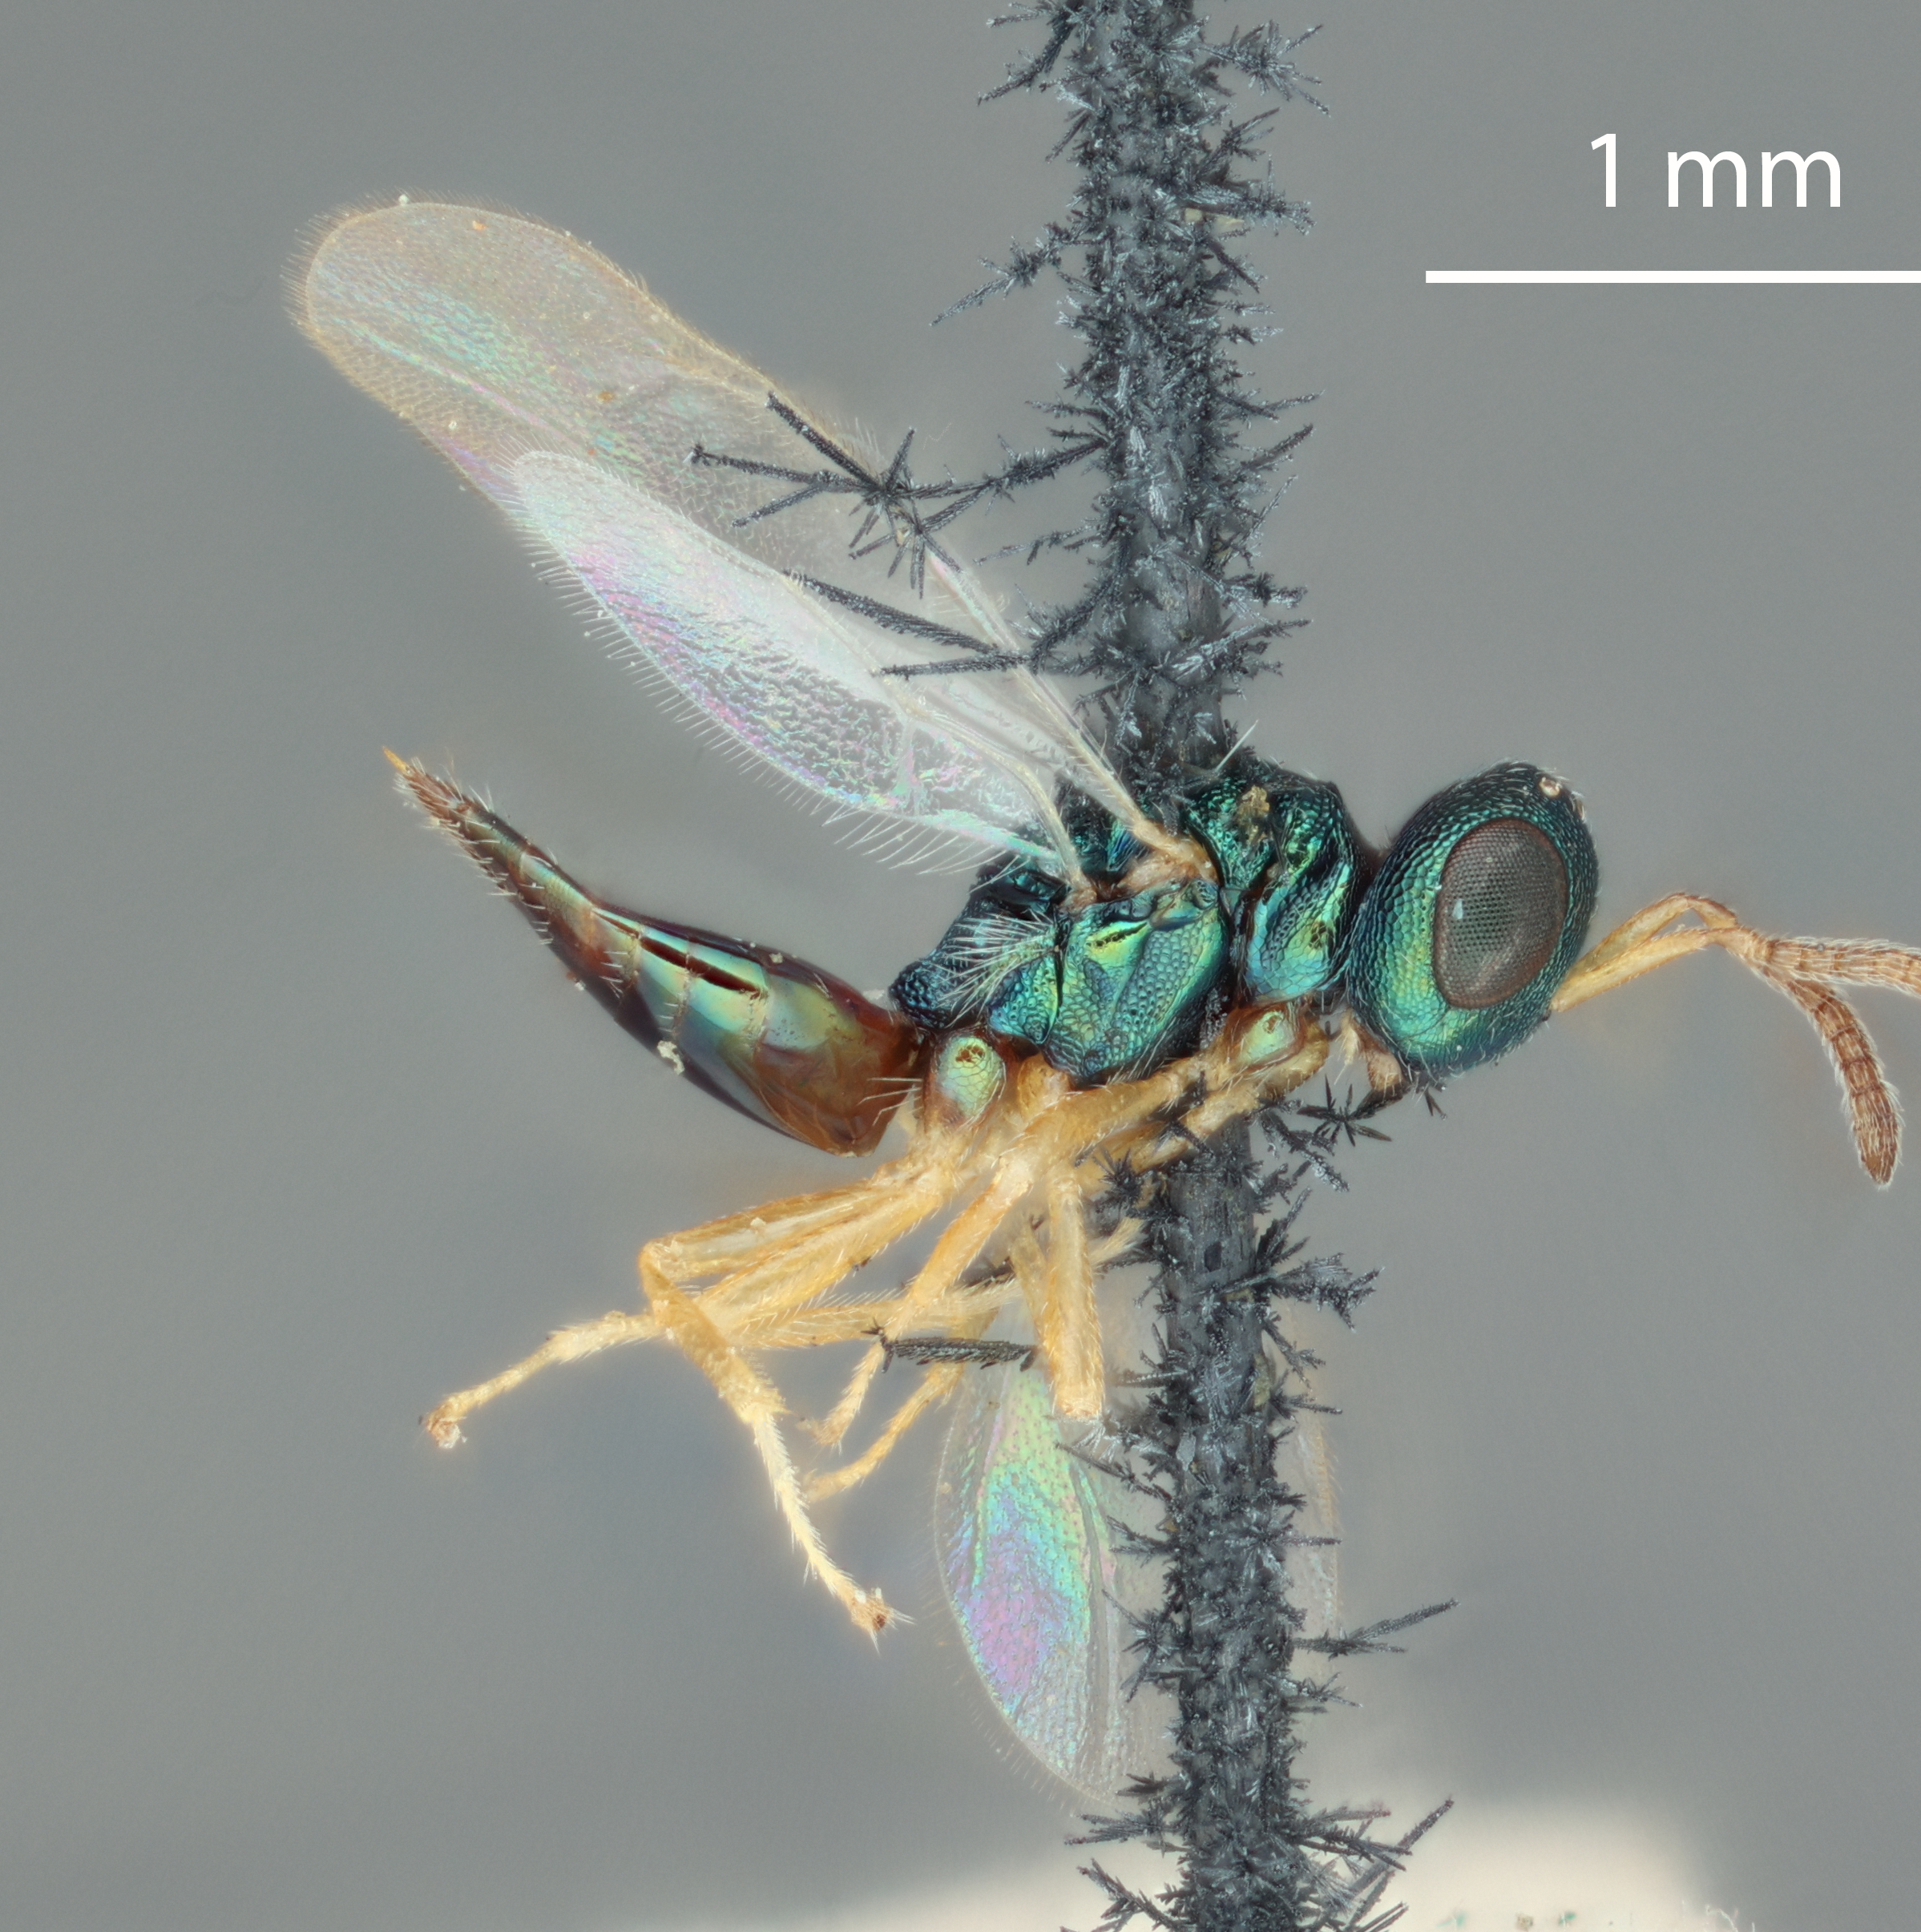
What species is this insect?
Eupteromalus parnarae
